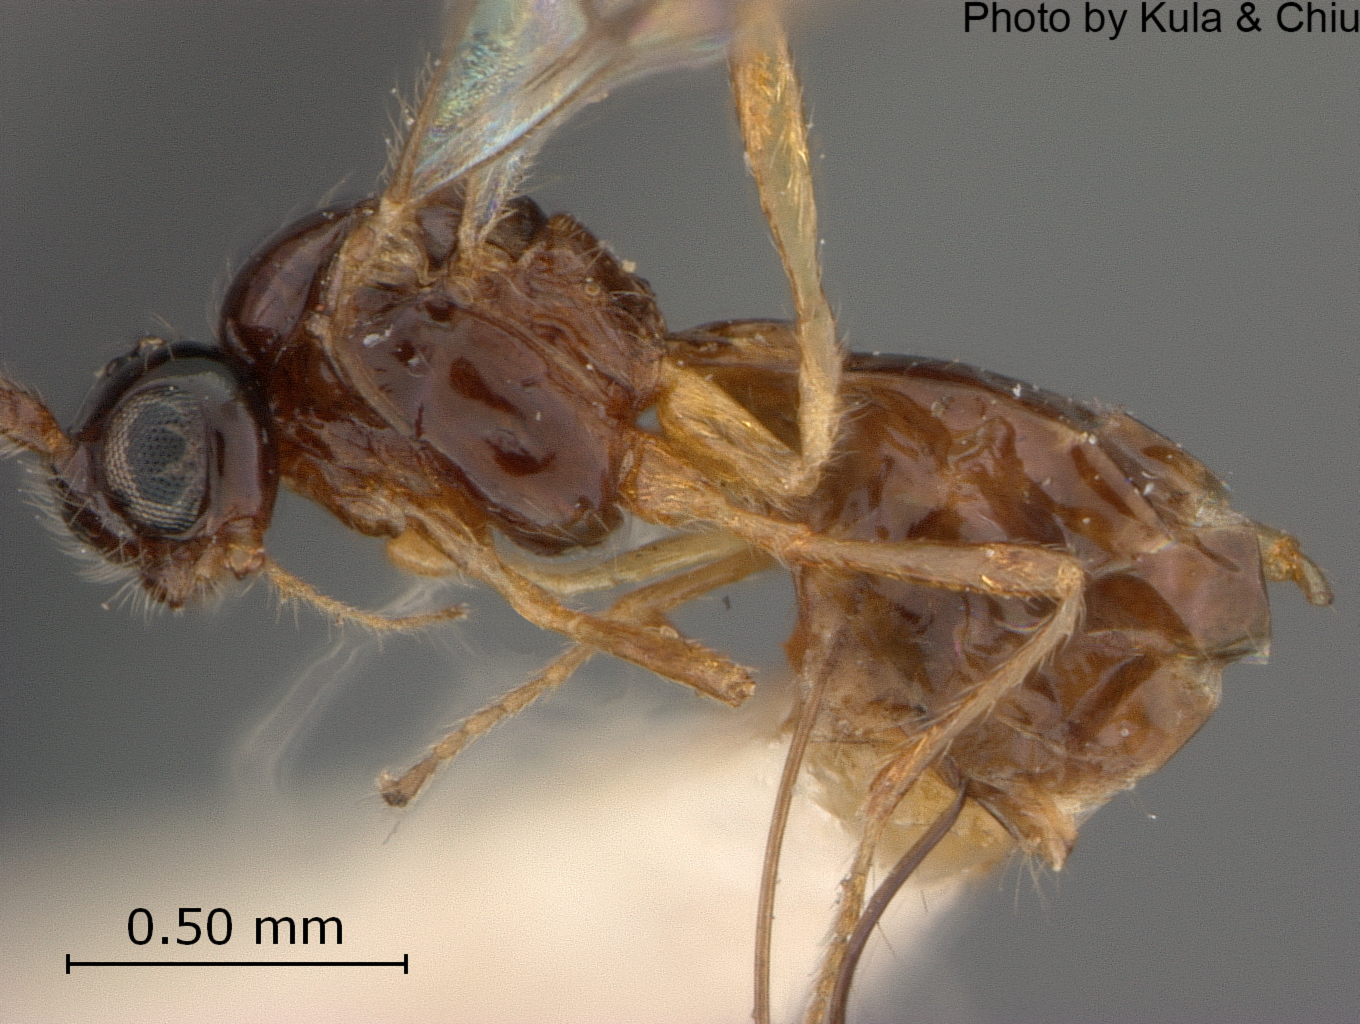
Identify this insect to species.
Aspilota astoriensis
